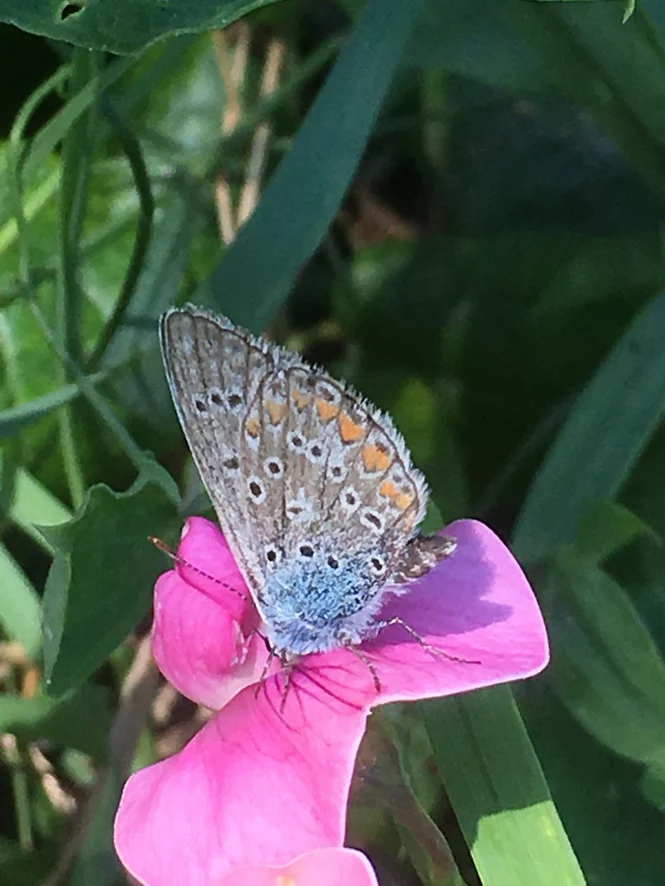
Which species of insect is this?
Polyommatus icarus
